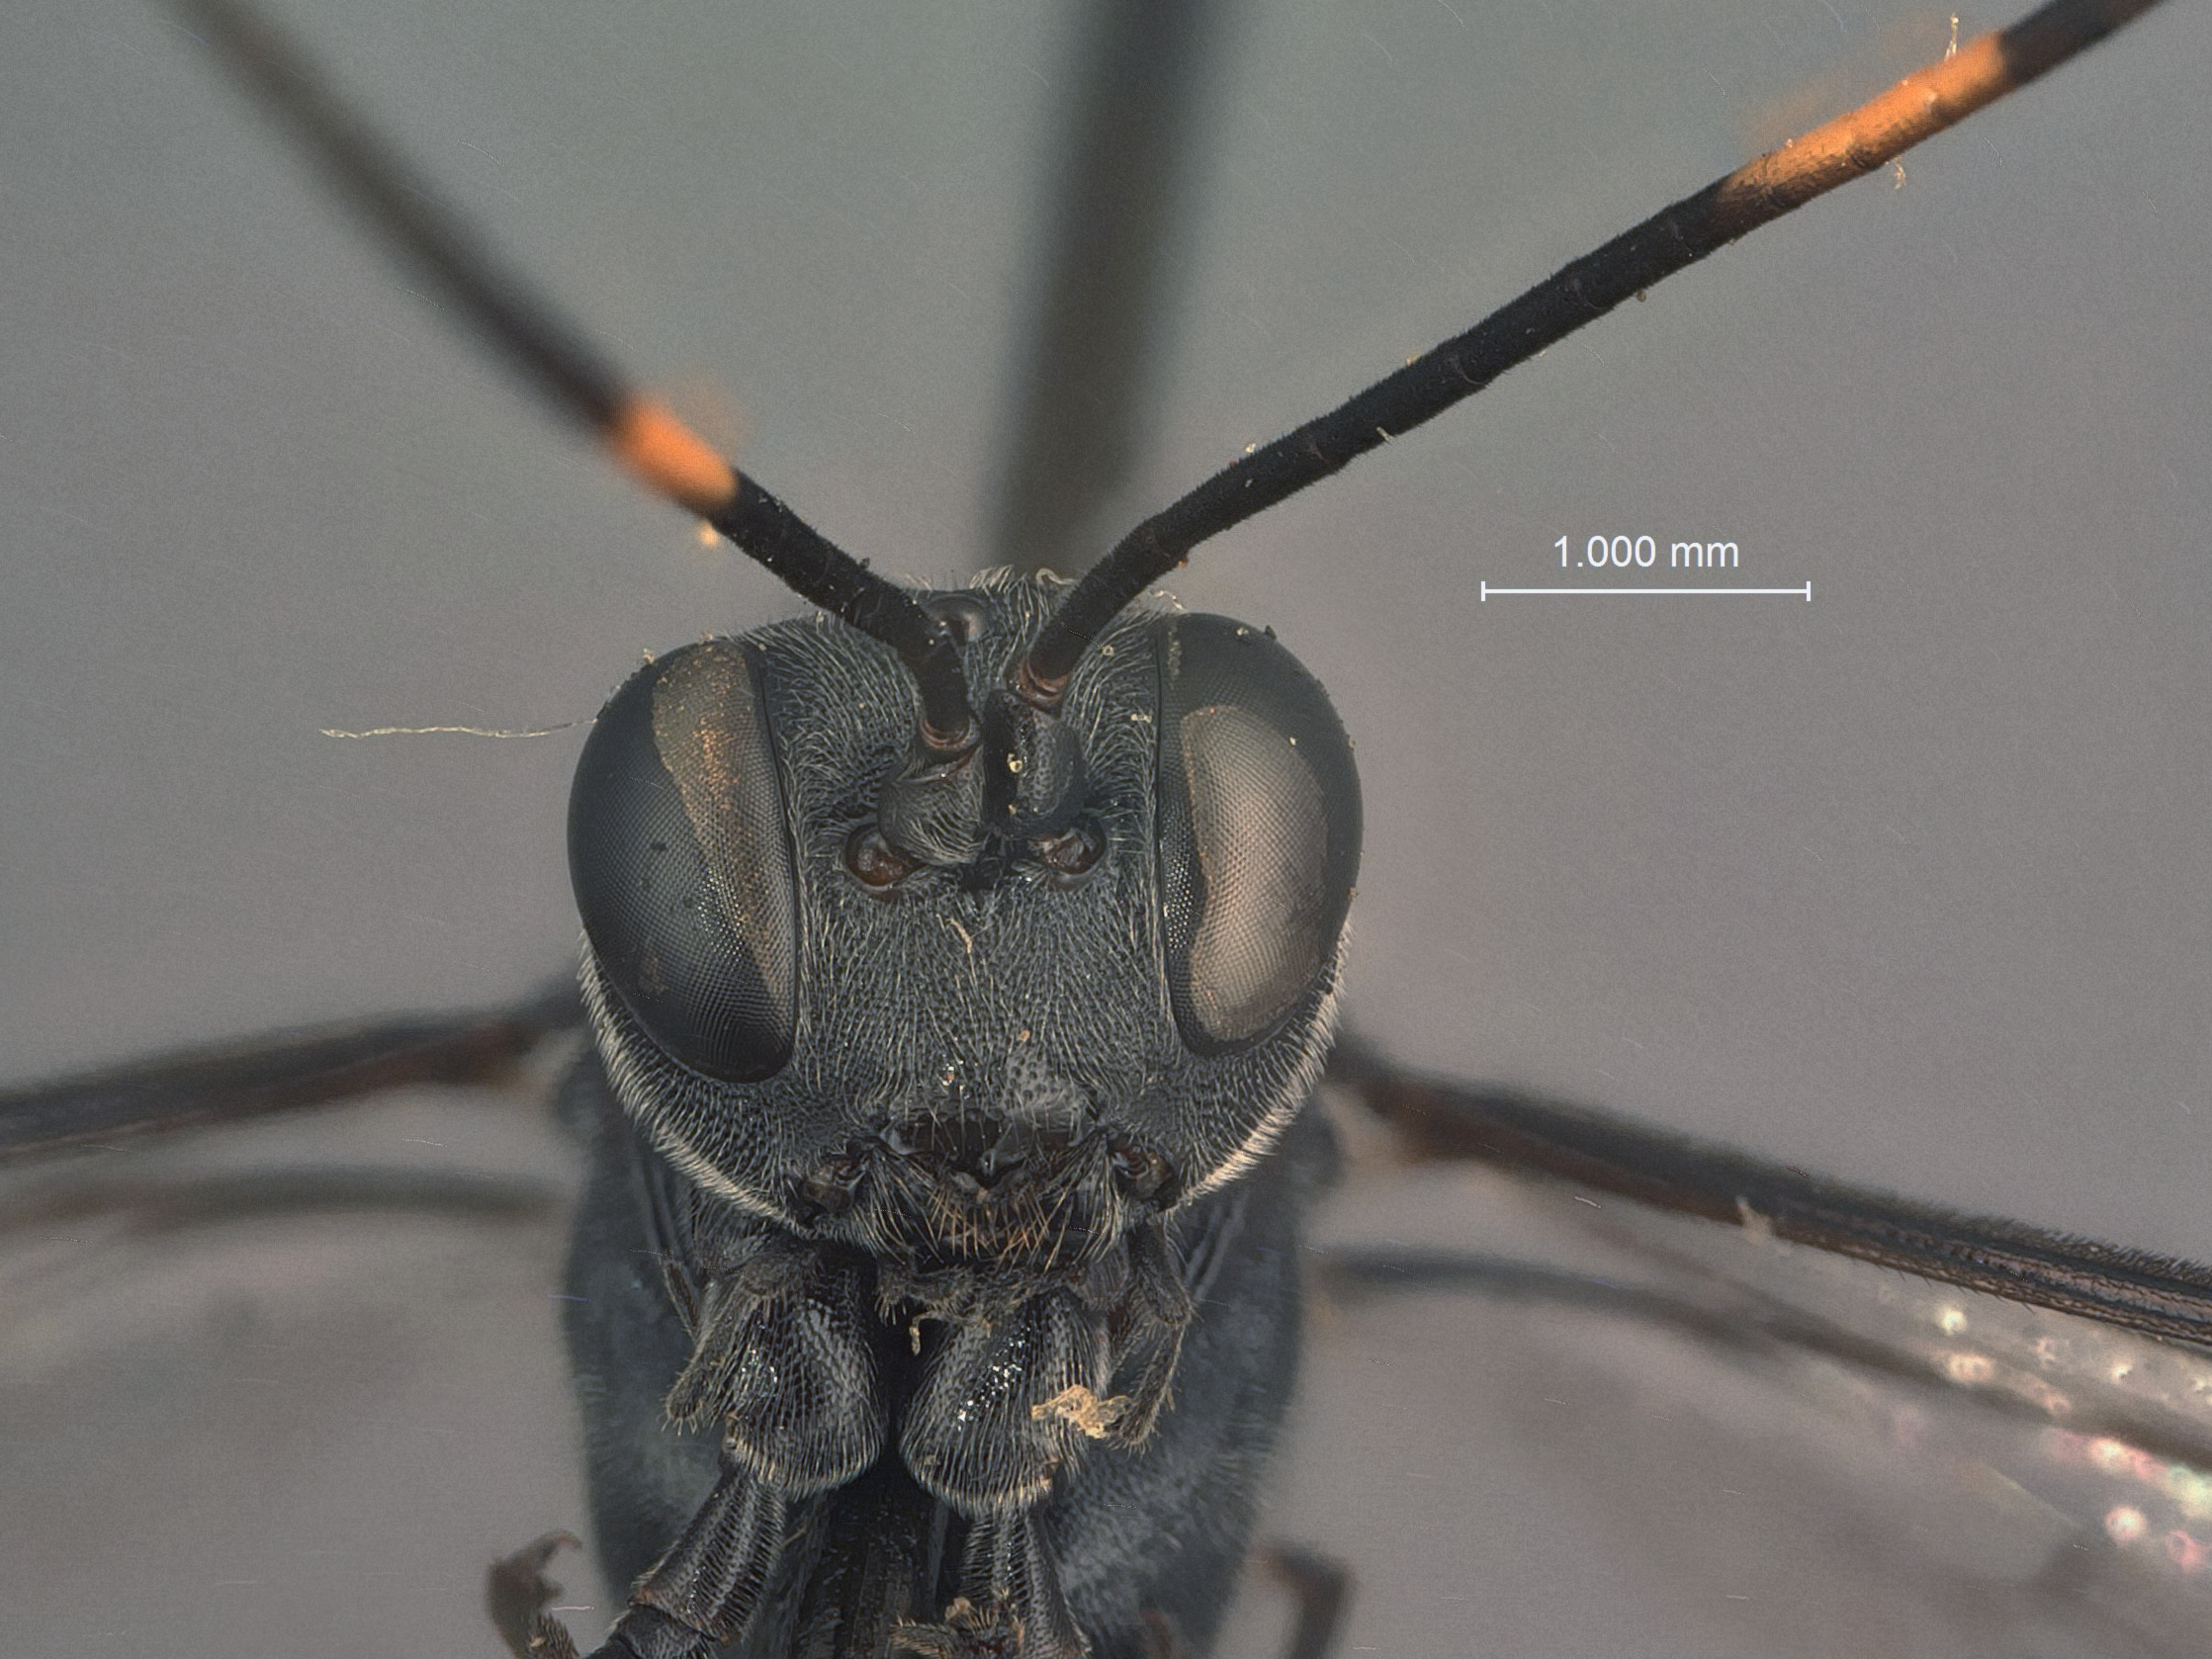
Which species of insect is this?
Cryptoideus anthracinus
